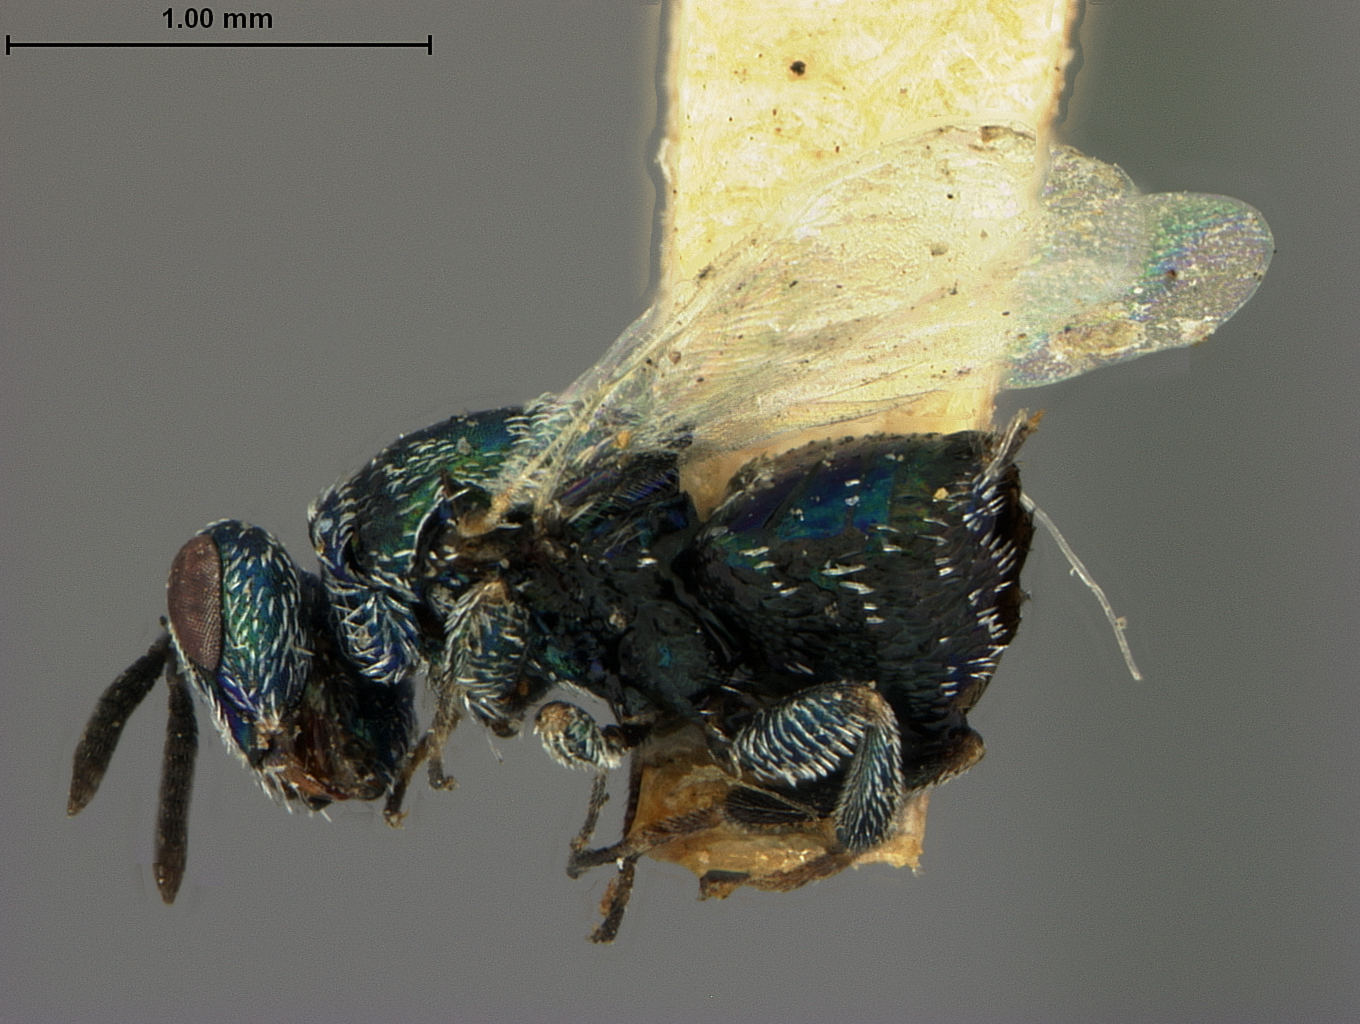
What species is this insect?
Eutrichosoma mirabile
